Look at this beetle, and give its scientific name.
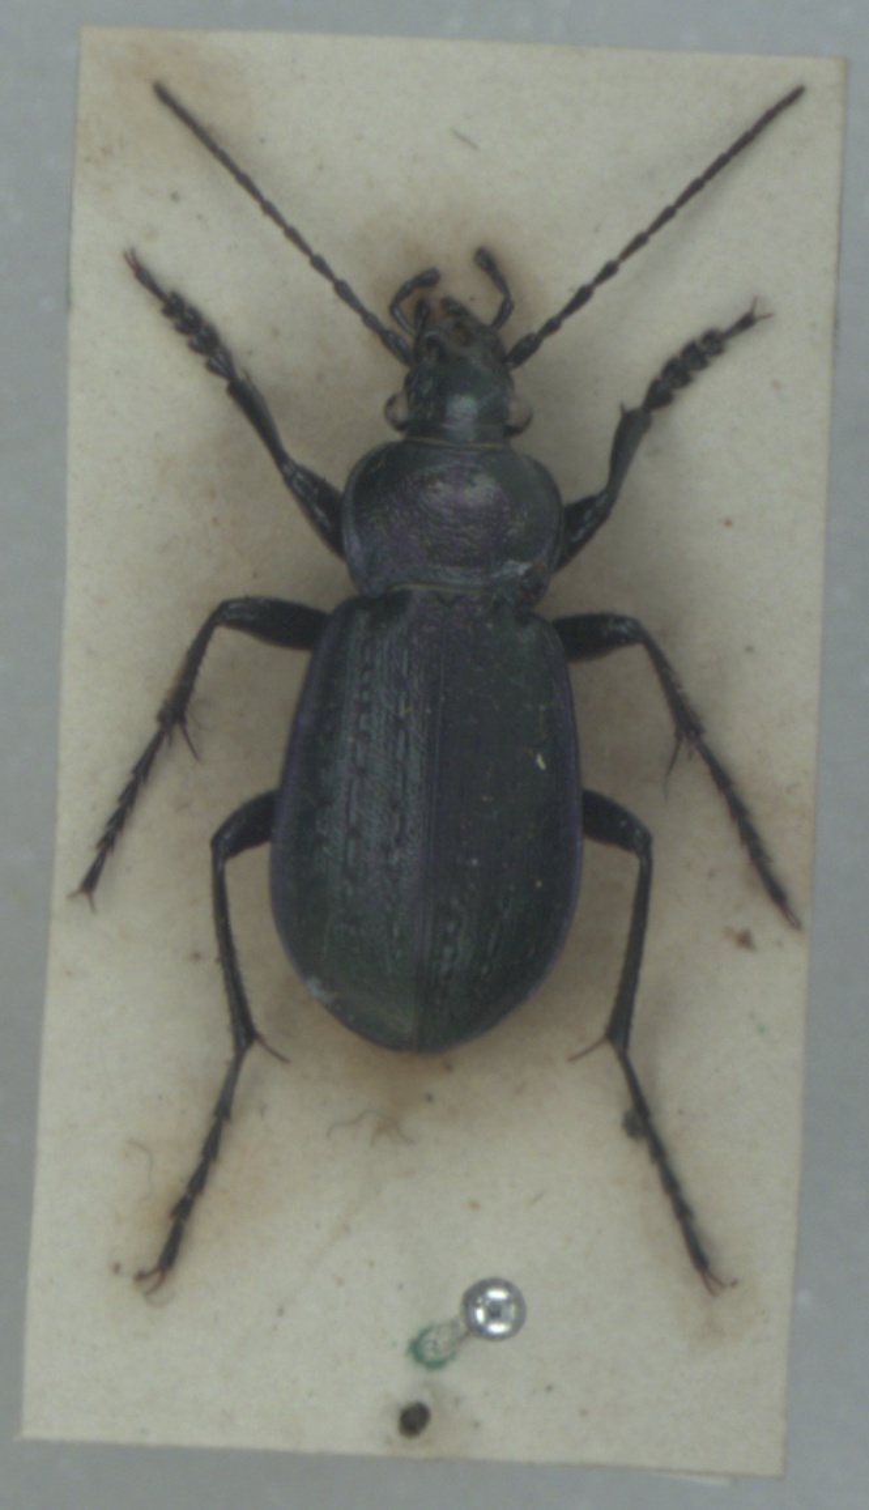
Carabus arvensis
